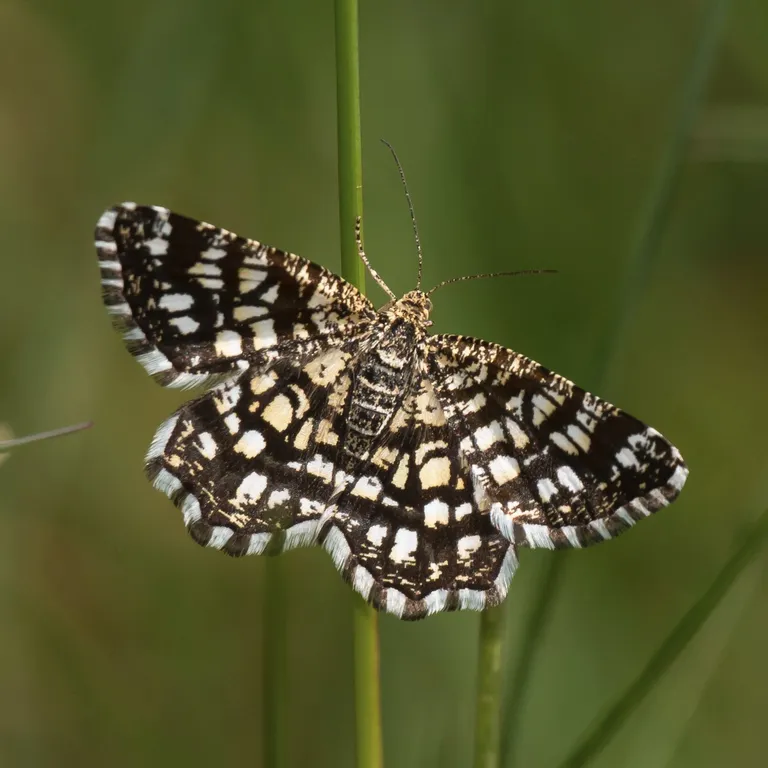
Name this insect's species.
Chiasmia clathrata
